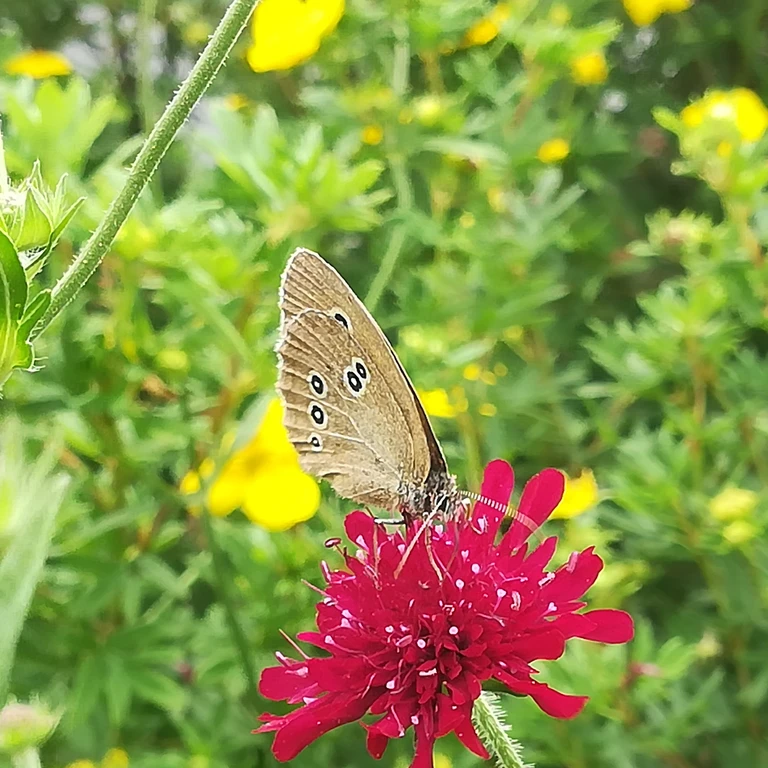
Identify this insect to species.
Aphantopus hyperantus
